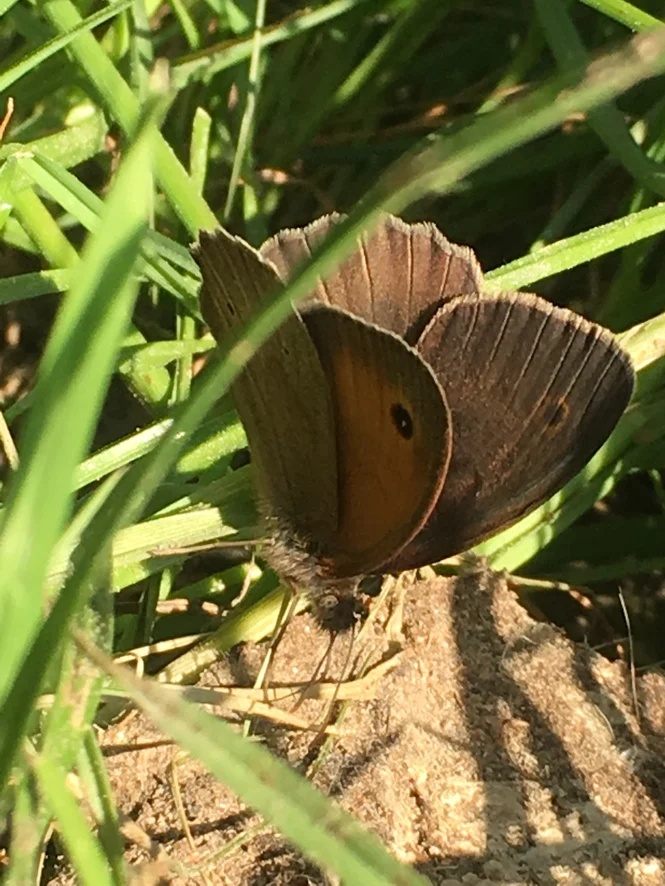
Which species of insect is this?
Maniola jurtina
